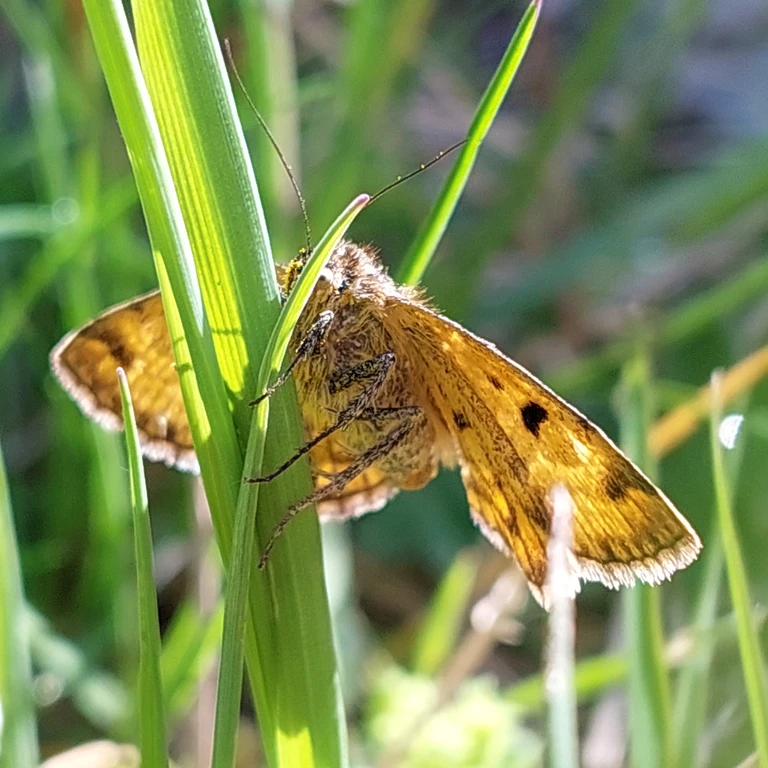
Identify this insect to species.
Euclidia glyphica
